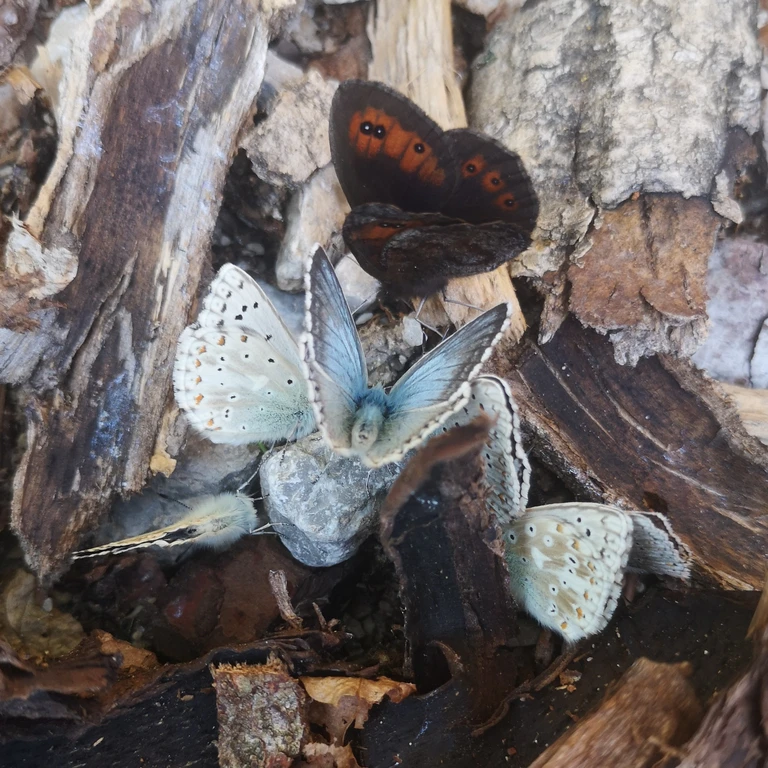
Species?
Lysandra coridon
